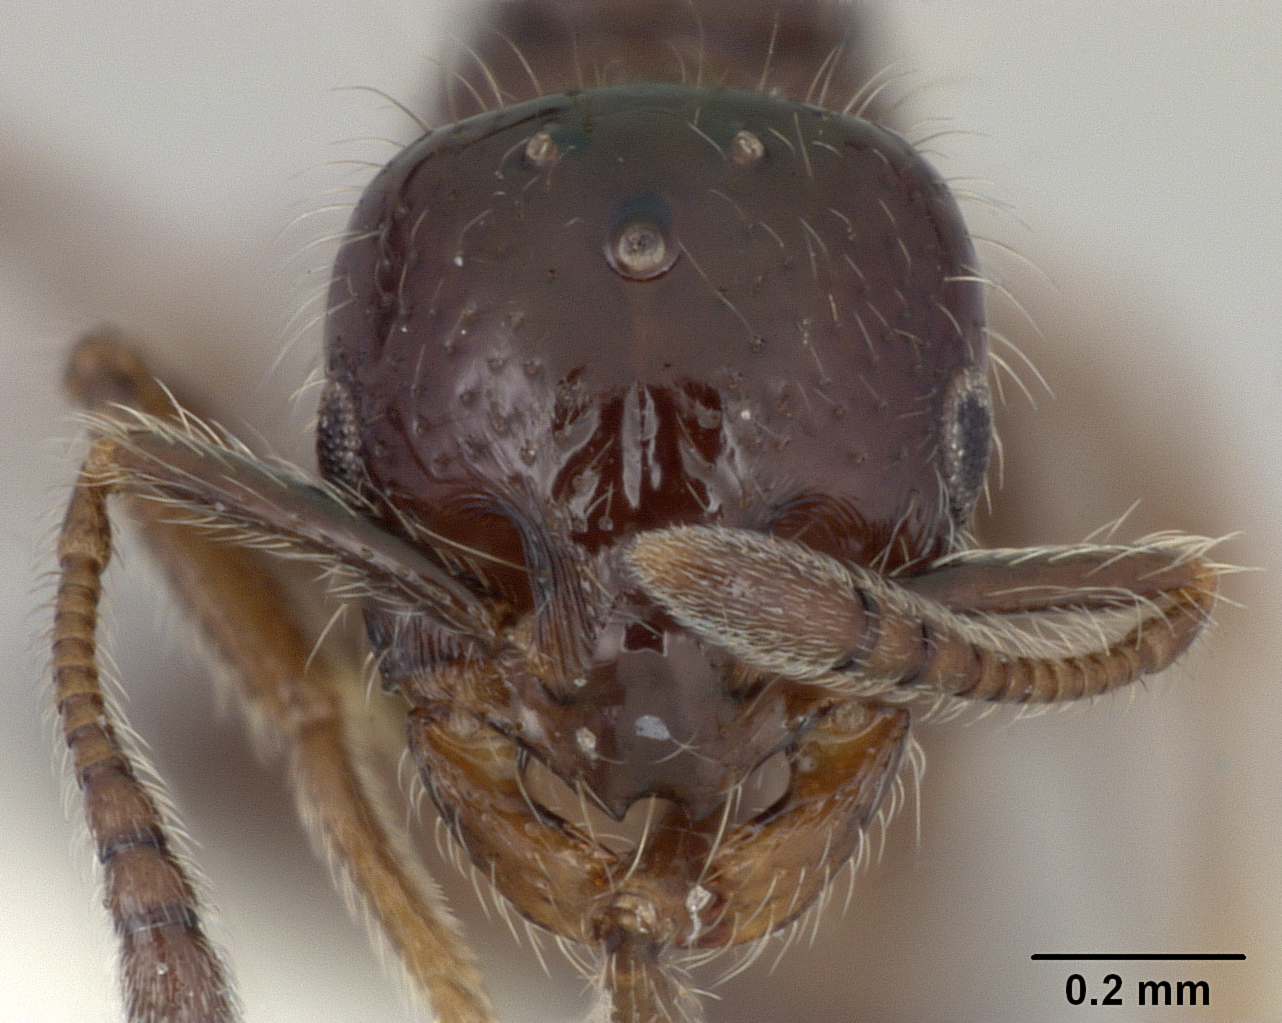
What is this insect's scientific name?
Monomorium trageri
